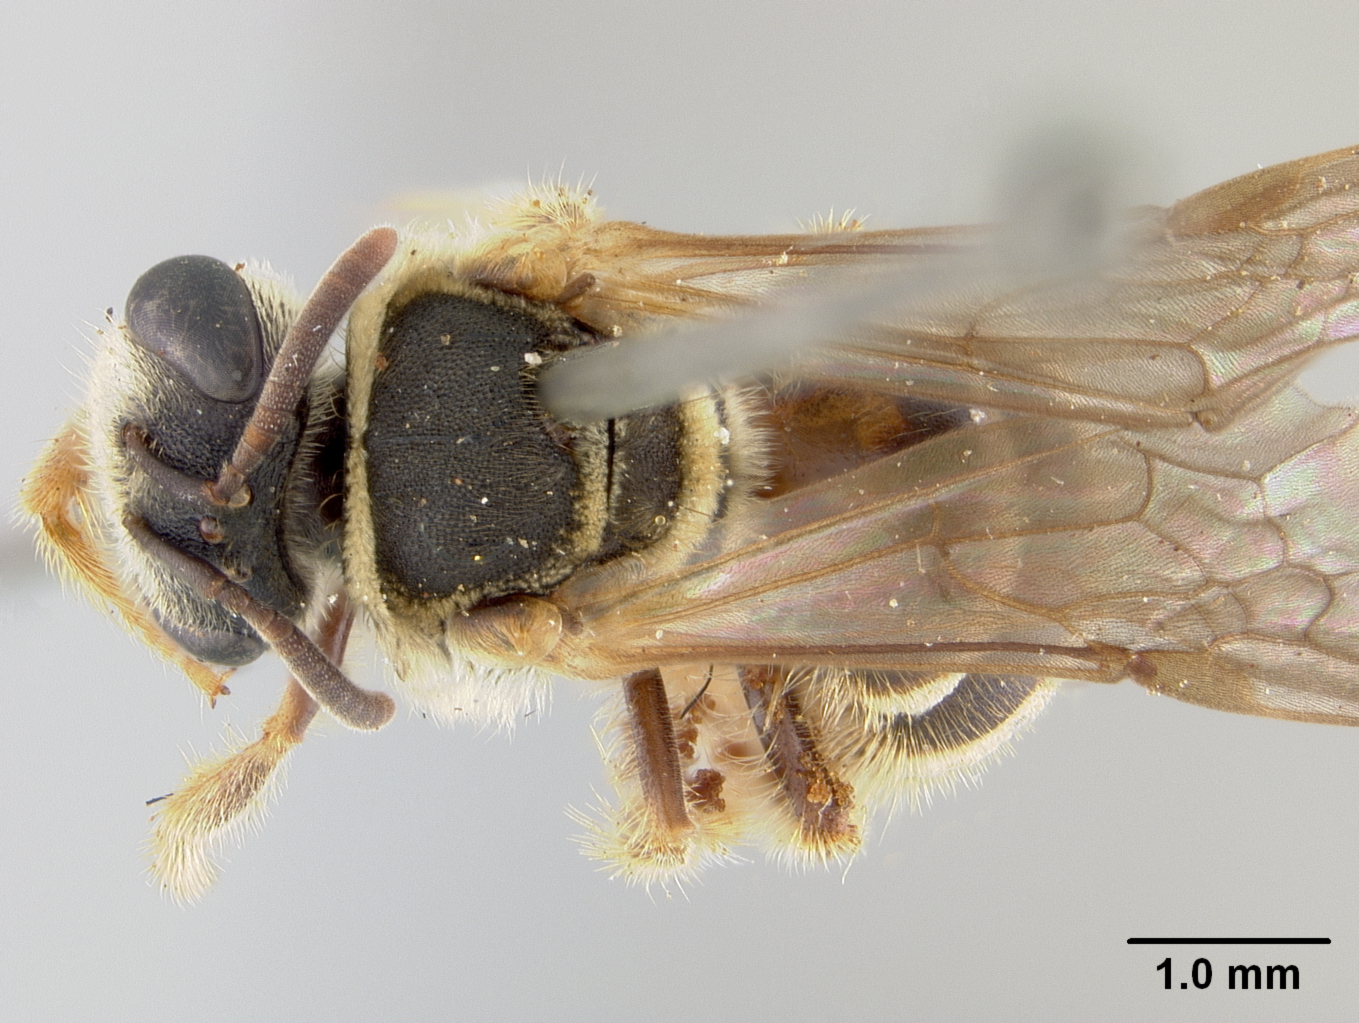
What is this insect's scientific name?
Nomia mediorufa
